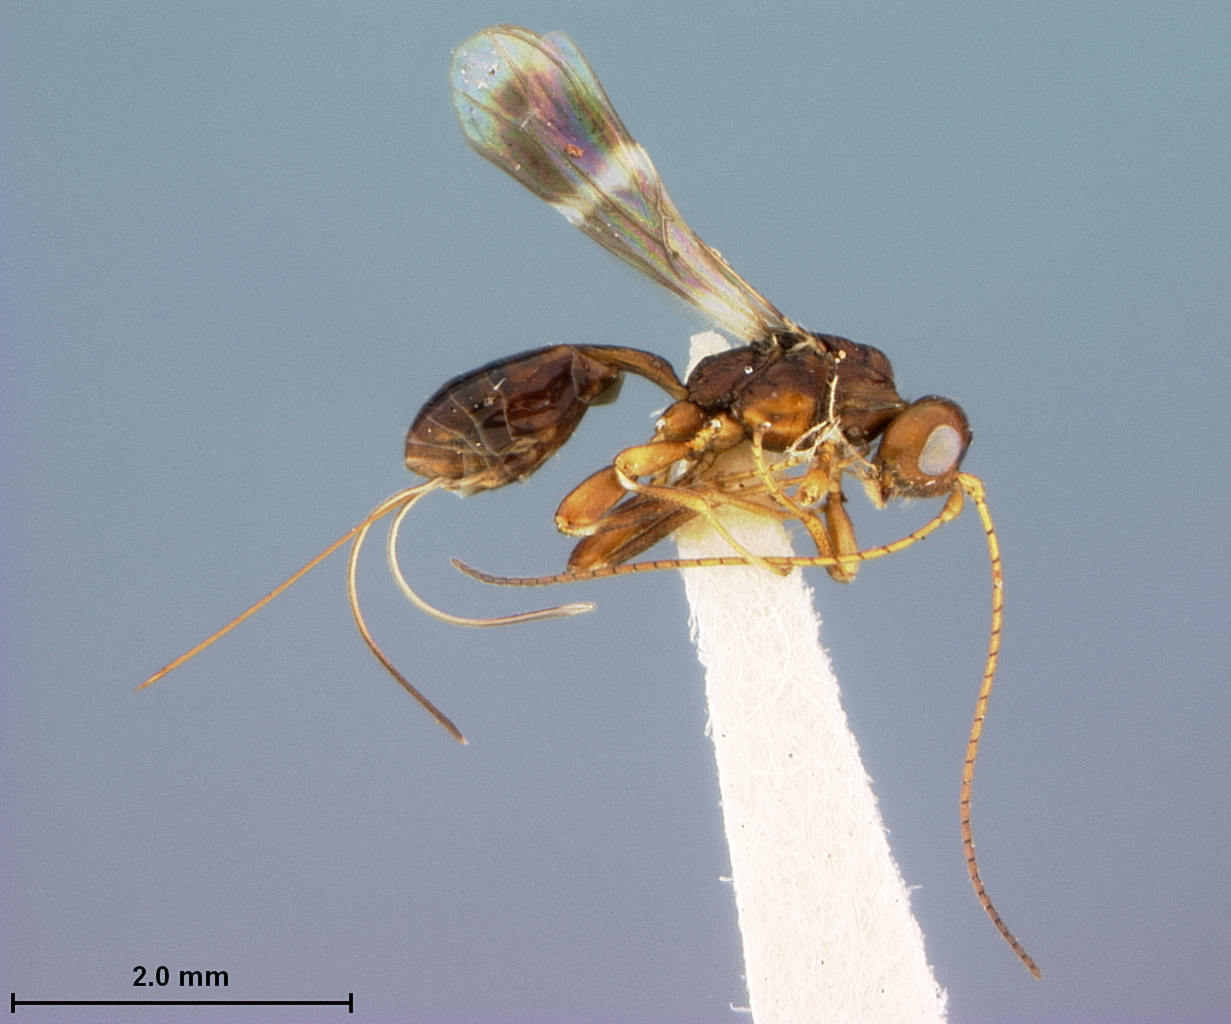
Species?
Spathius benefactor
